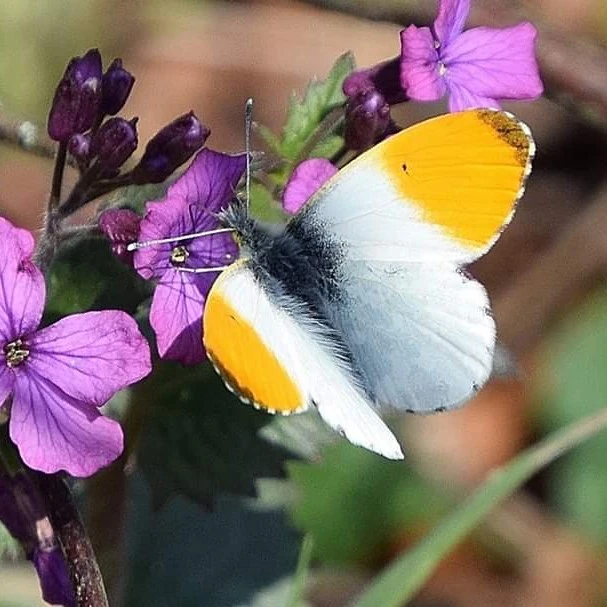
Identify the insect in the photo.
Anthocharis cardamines
